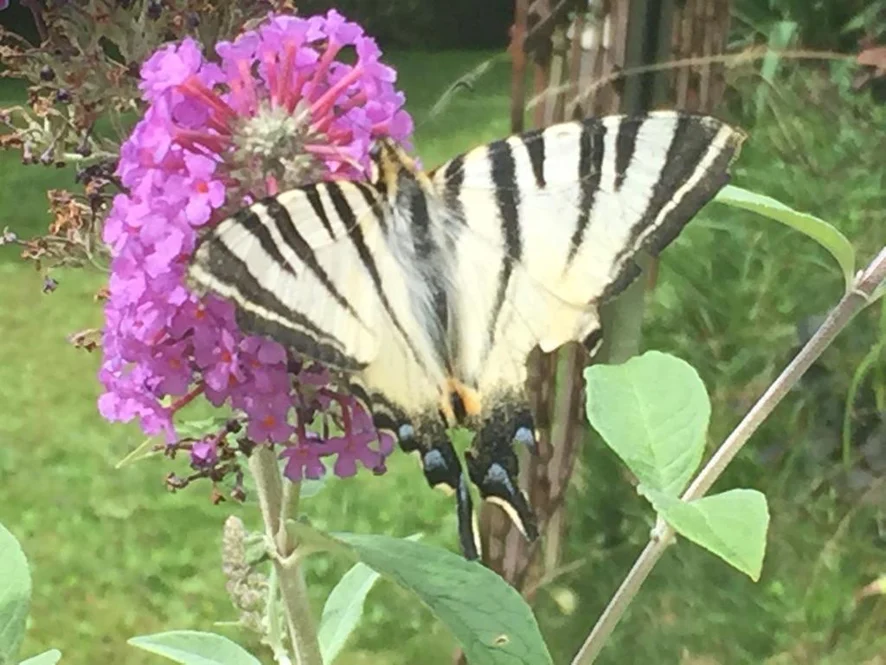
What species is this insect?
Iphiclides podalirius
